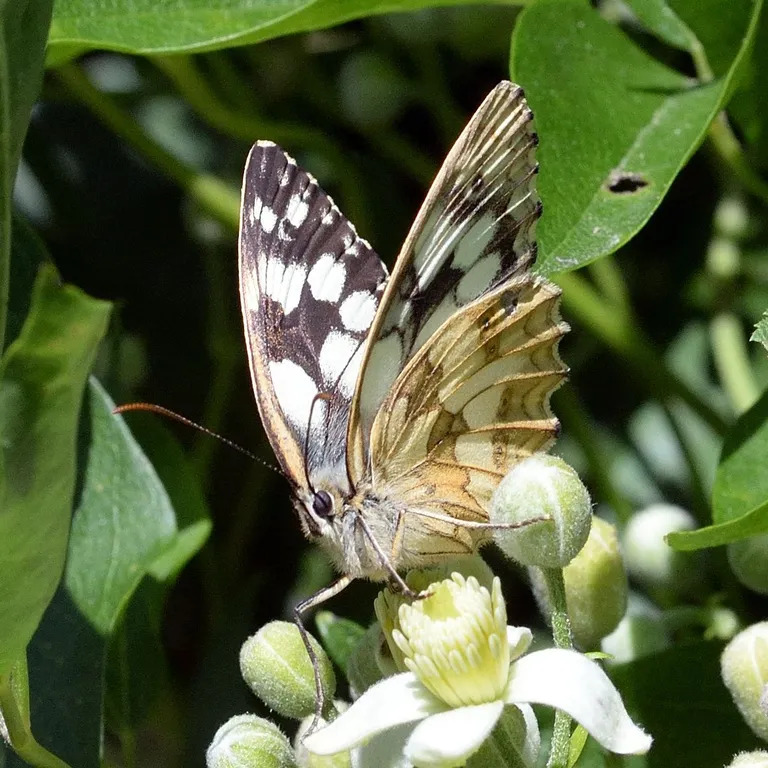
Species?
Melanargia galathea
